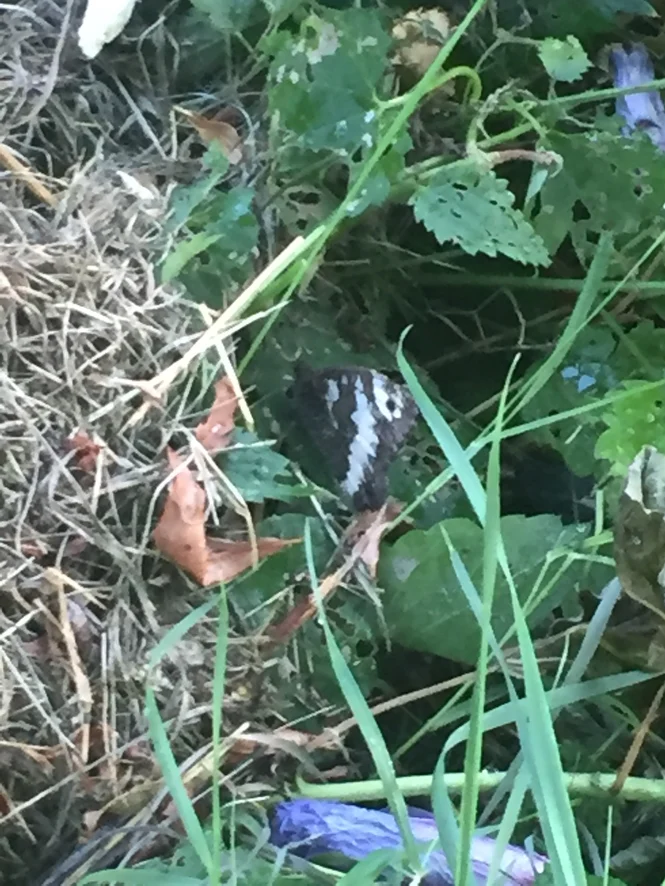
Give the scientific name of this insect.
Brintesia circe
